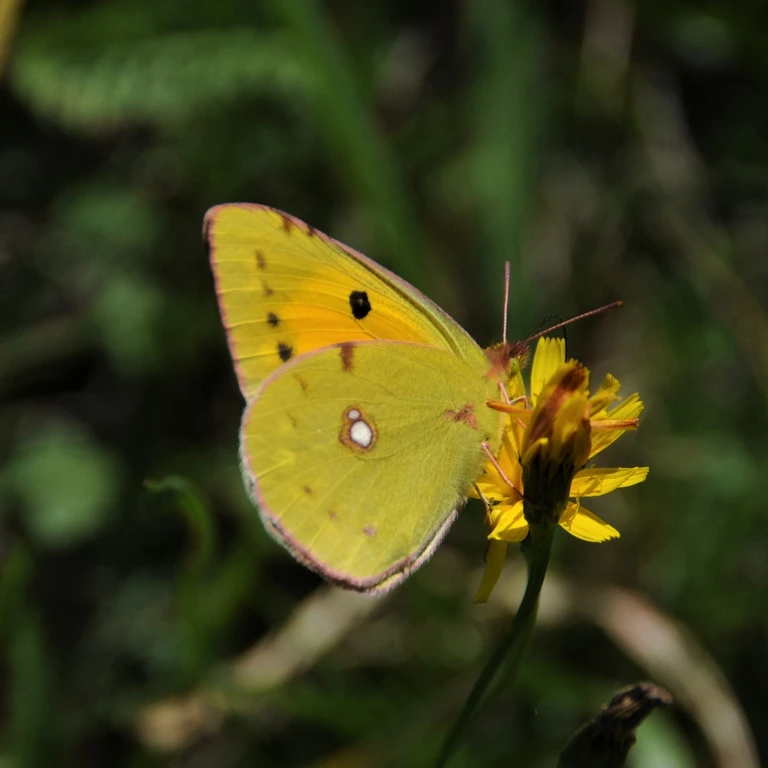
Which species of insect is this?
Colias croceus
